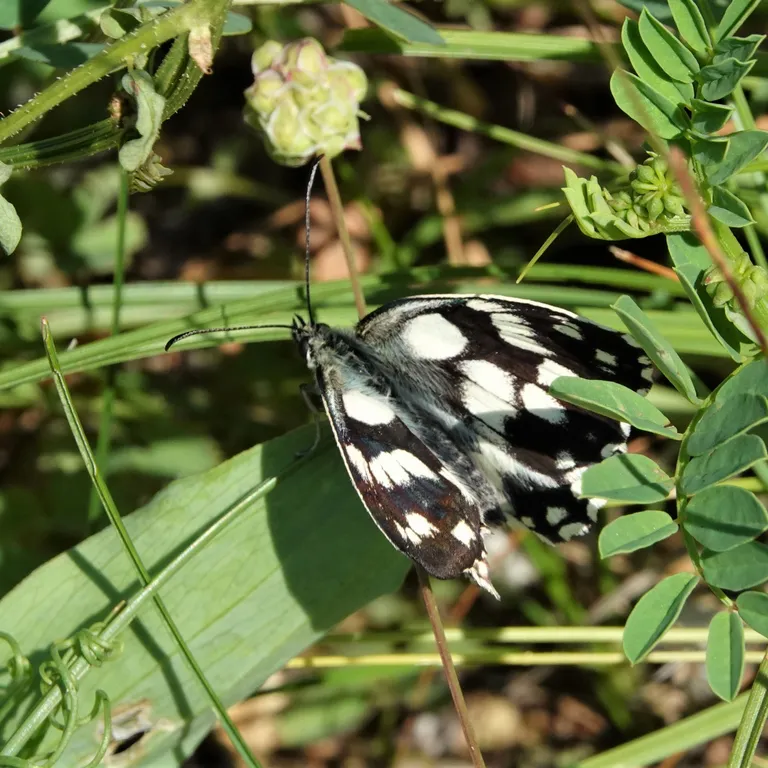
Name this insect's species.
Melanargia galathea
